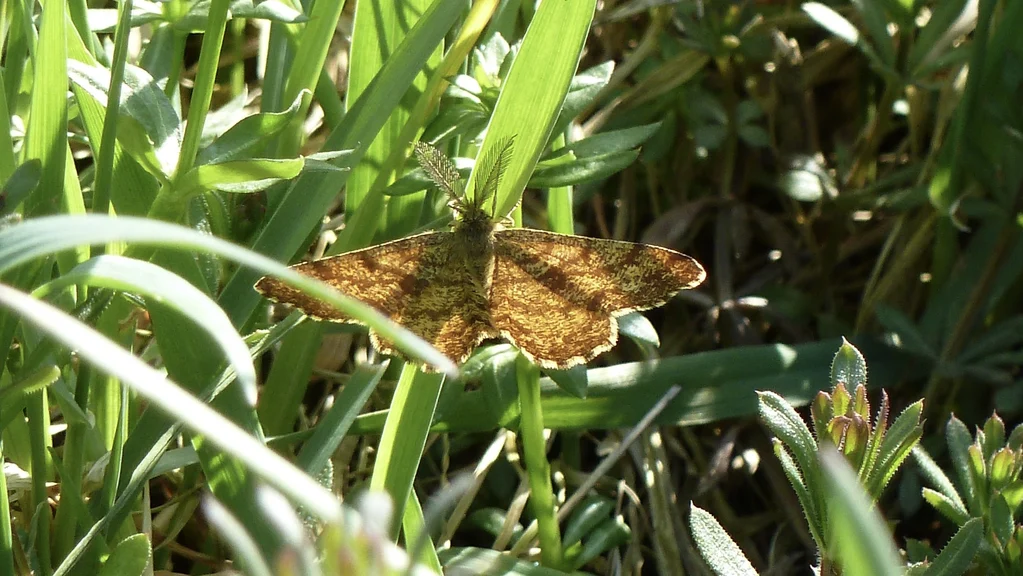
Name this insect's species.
Ematurga atomaria
